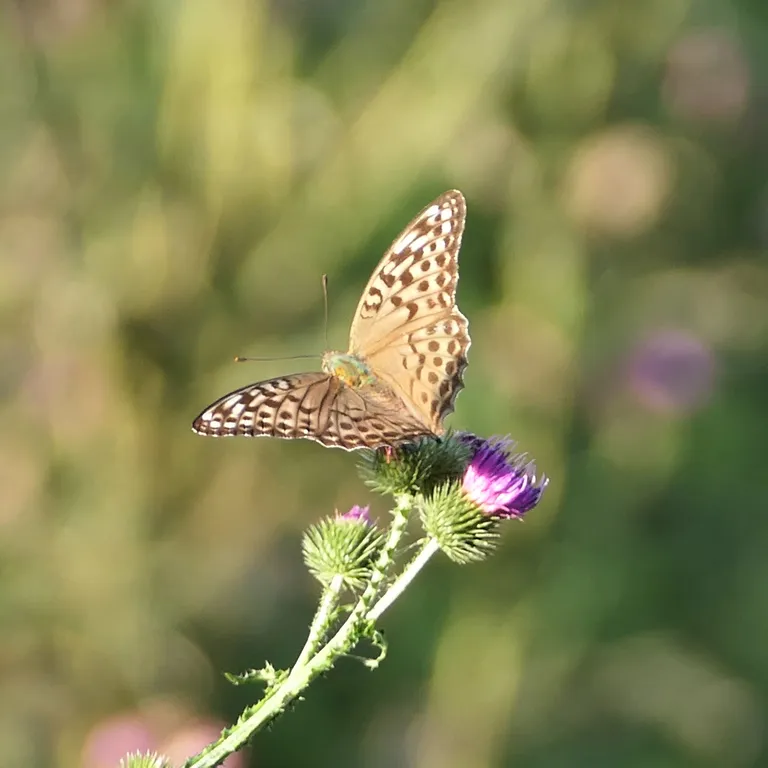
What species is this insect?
Argynnis paphia
